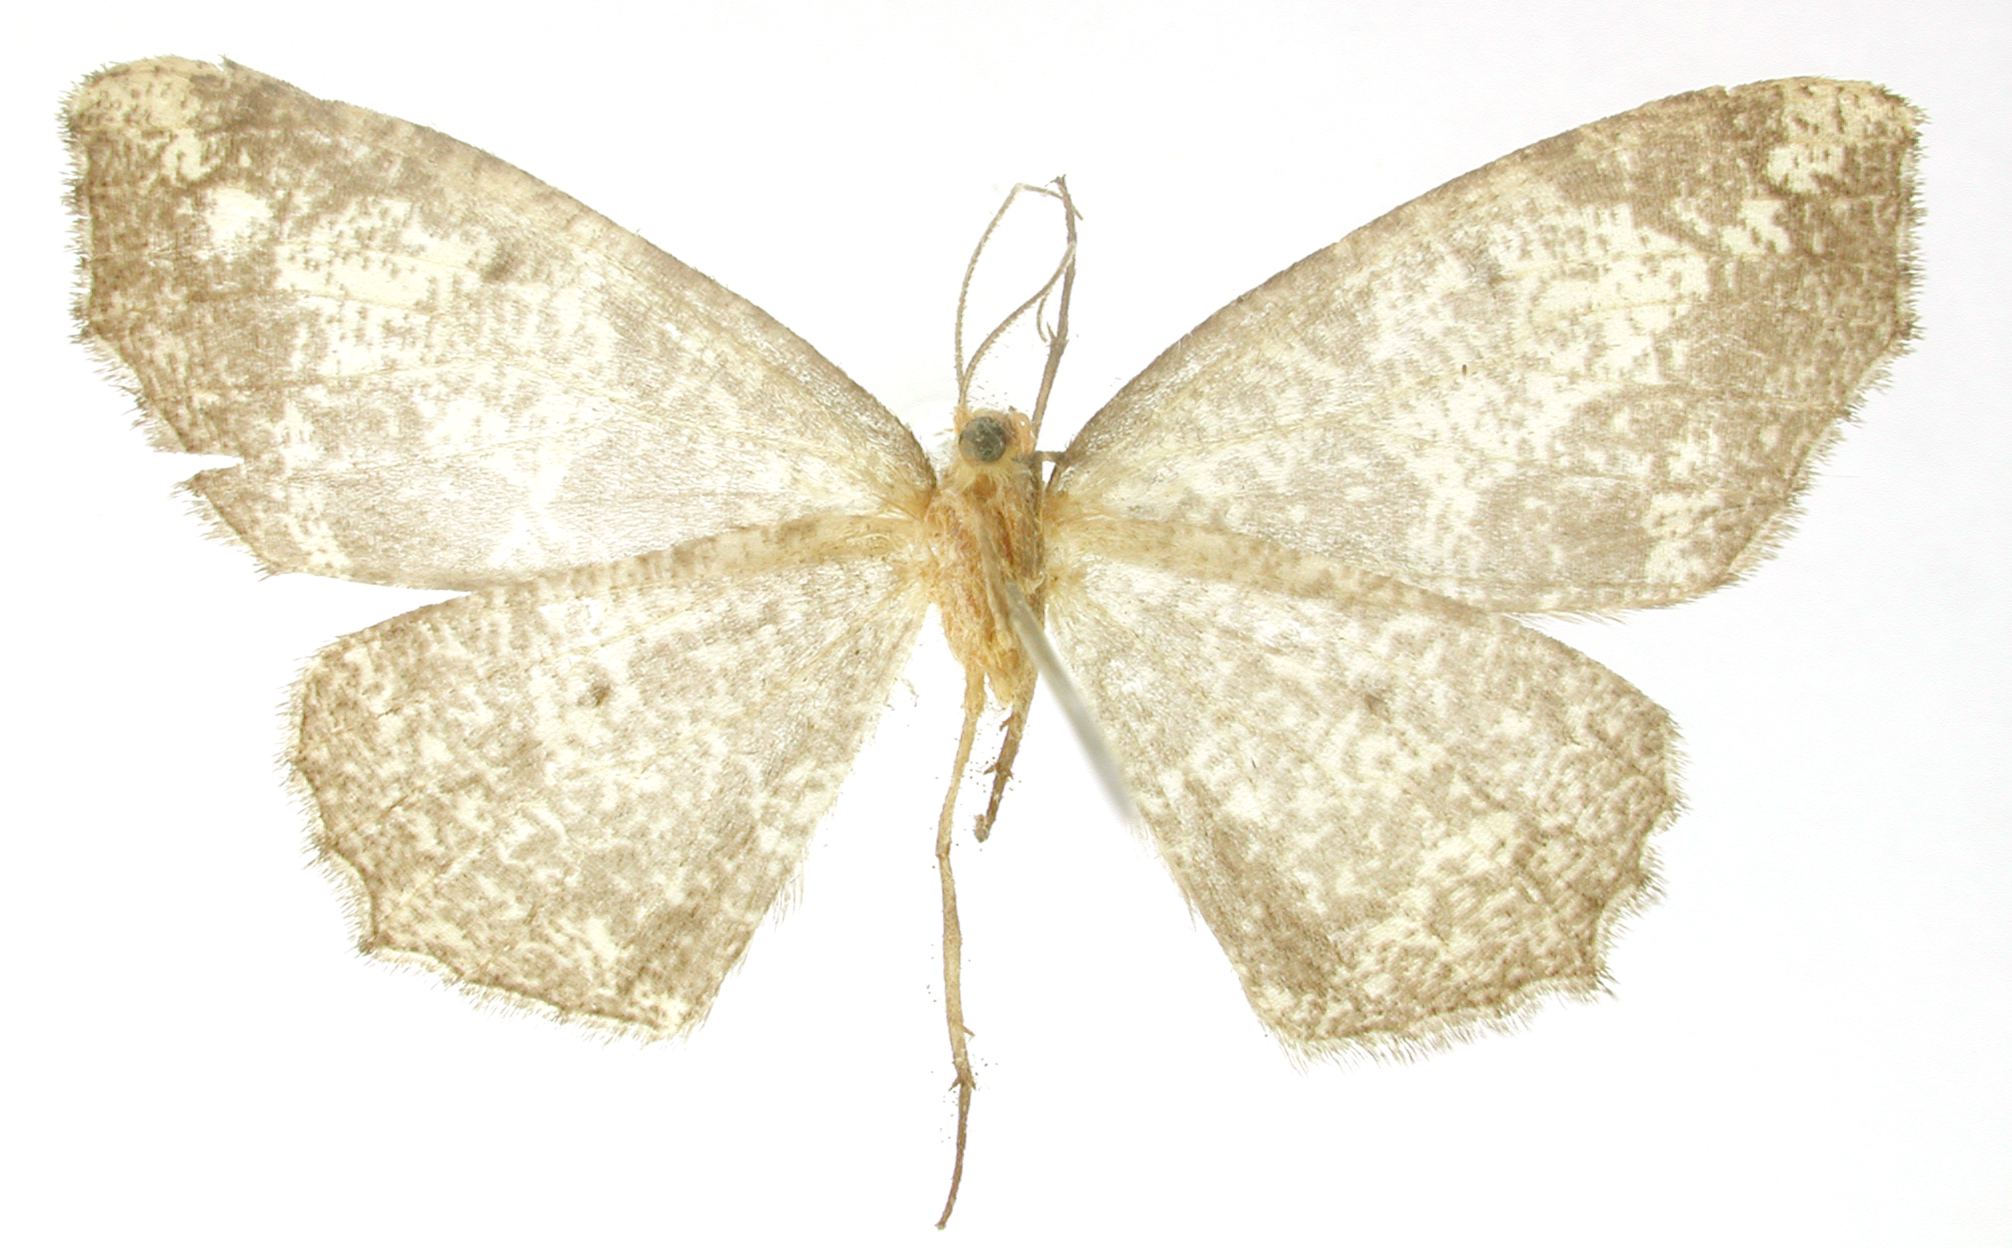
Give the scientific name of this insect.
Therina atomaria
